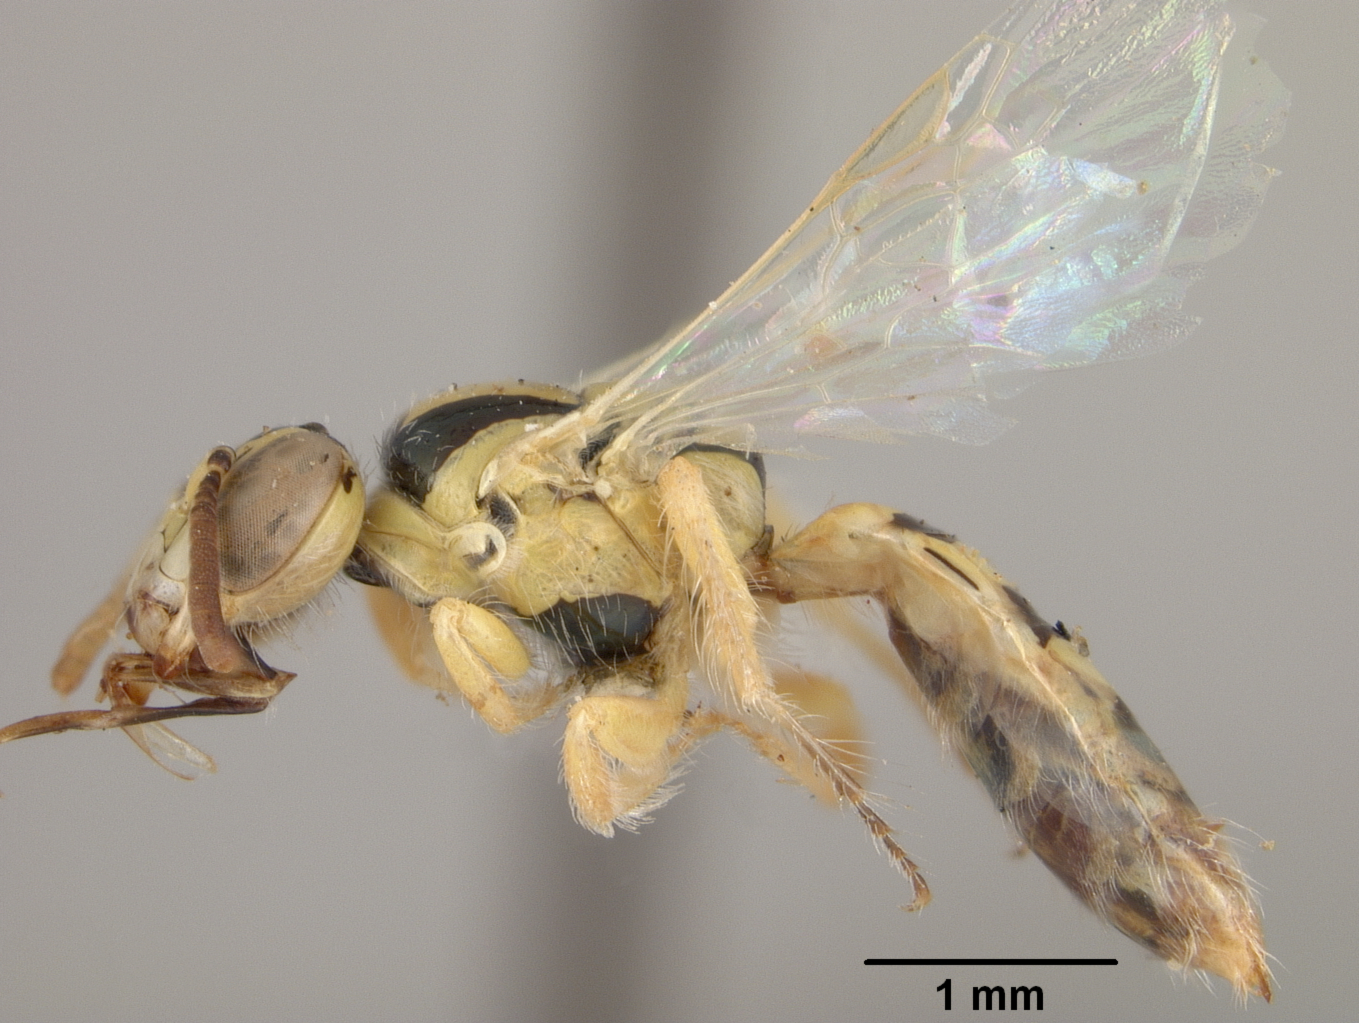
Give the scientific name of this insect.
Perdita triangulifera
